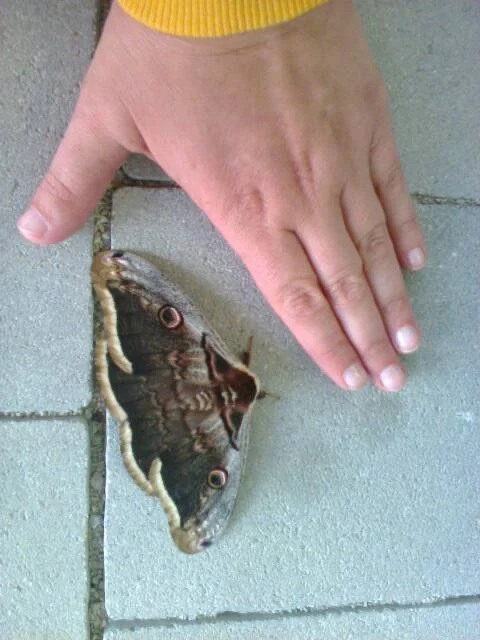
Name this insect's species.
Saturnia pyri
